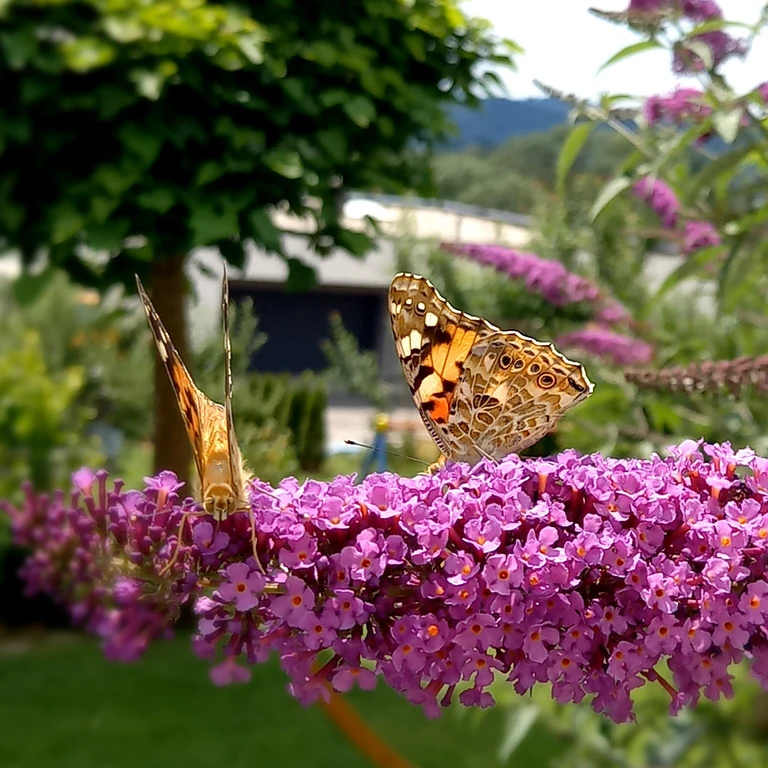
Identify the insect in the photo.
Vanessa cardui
